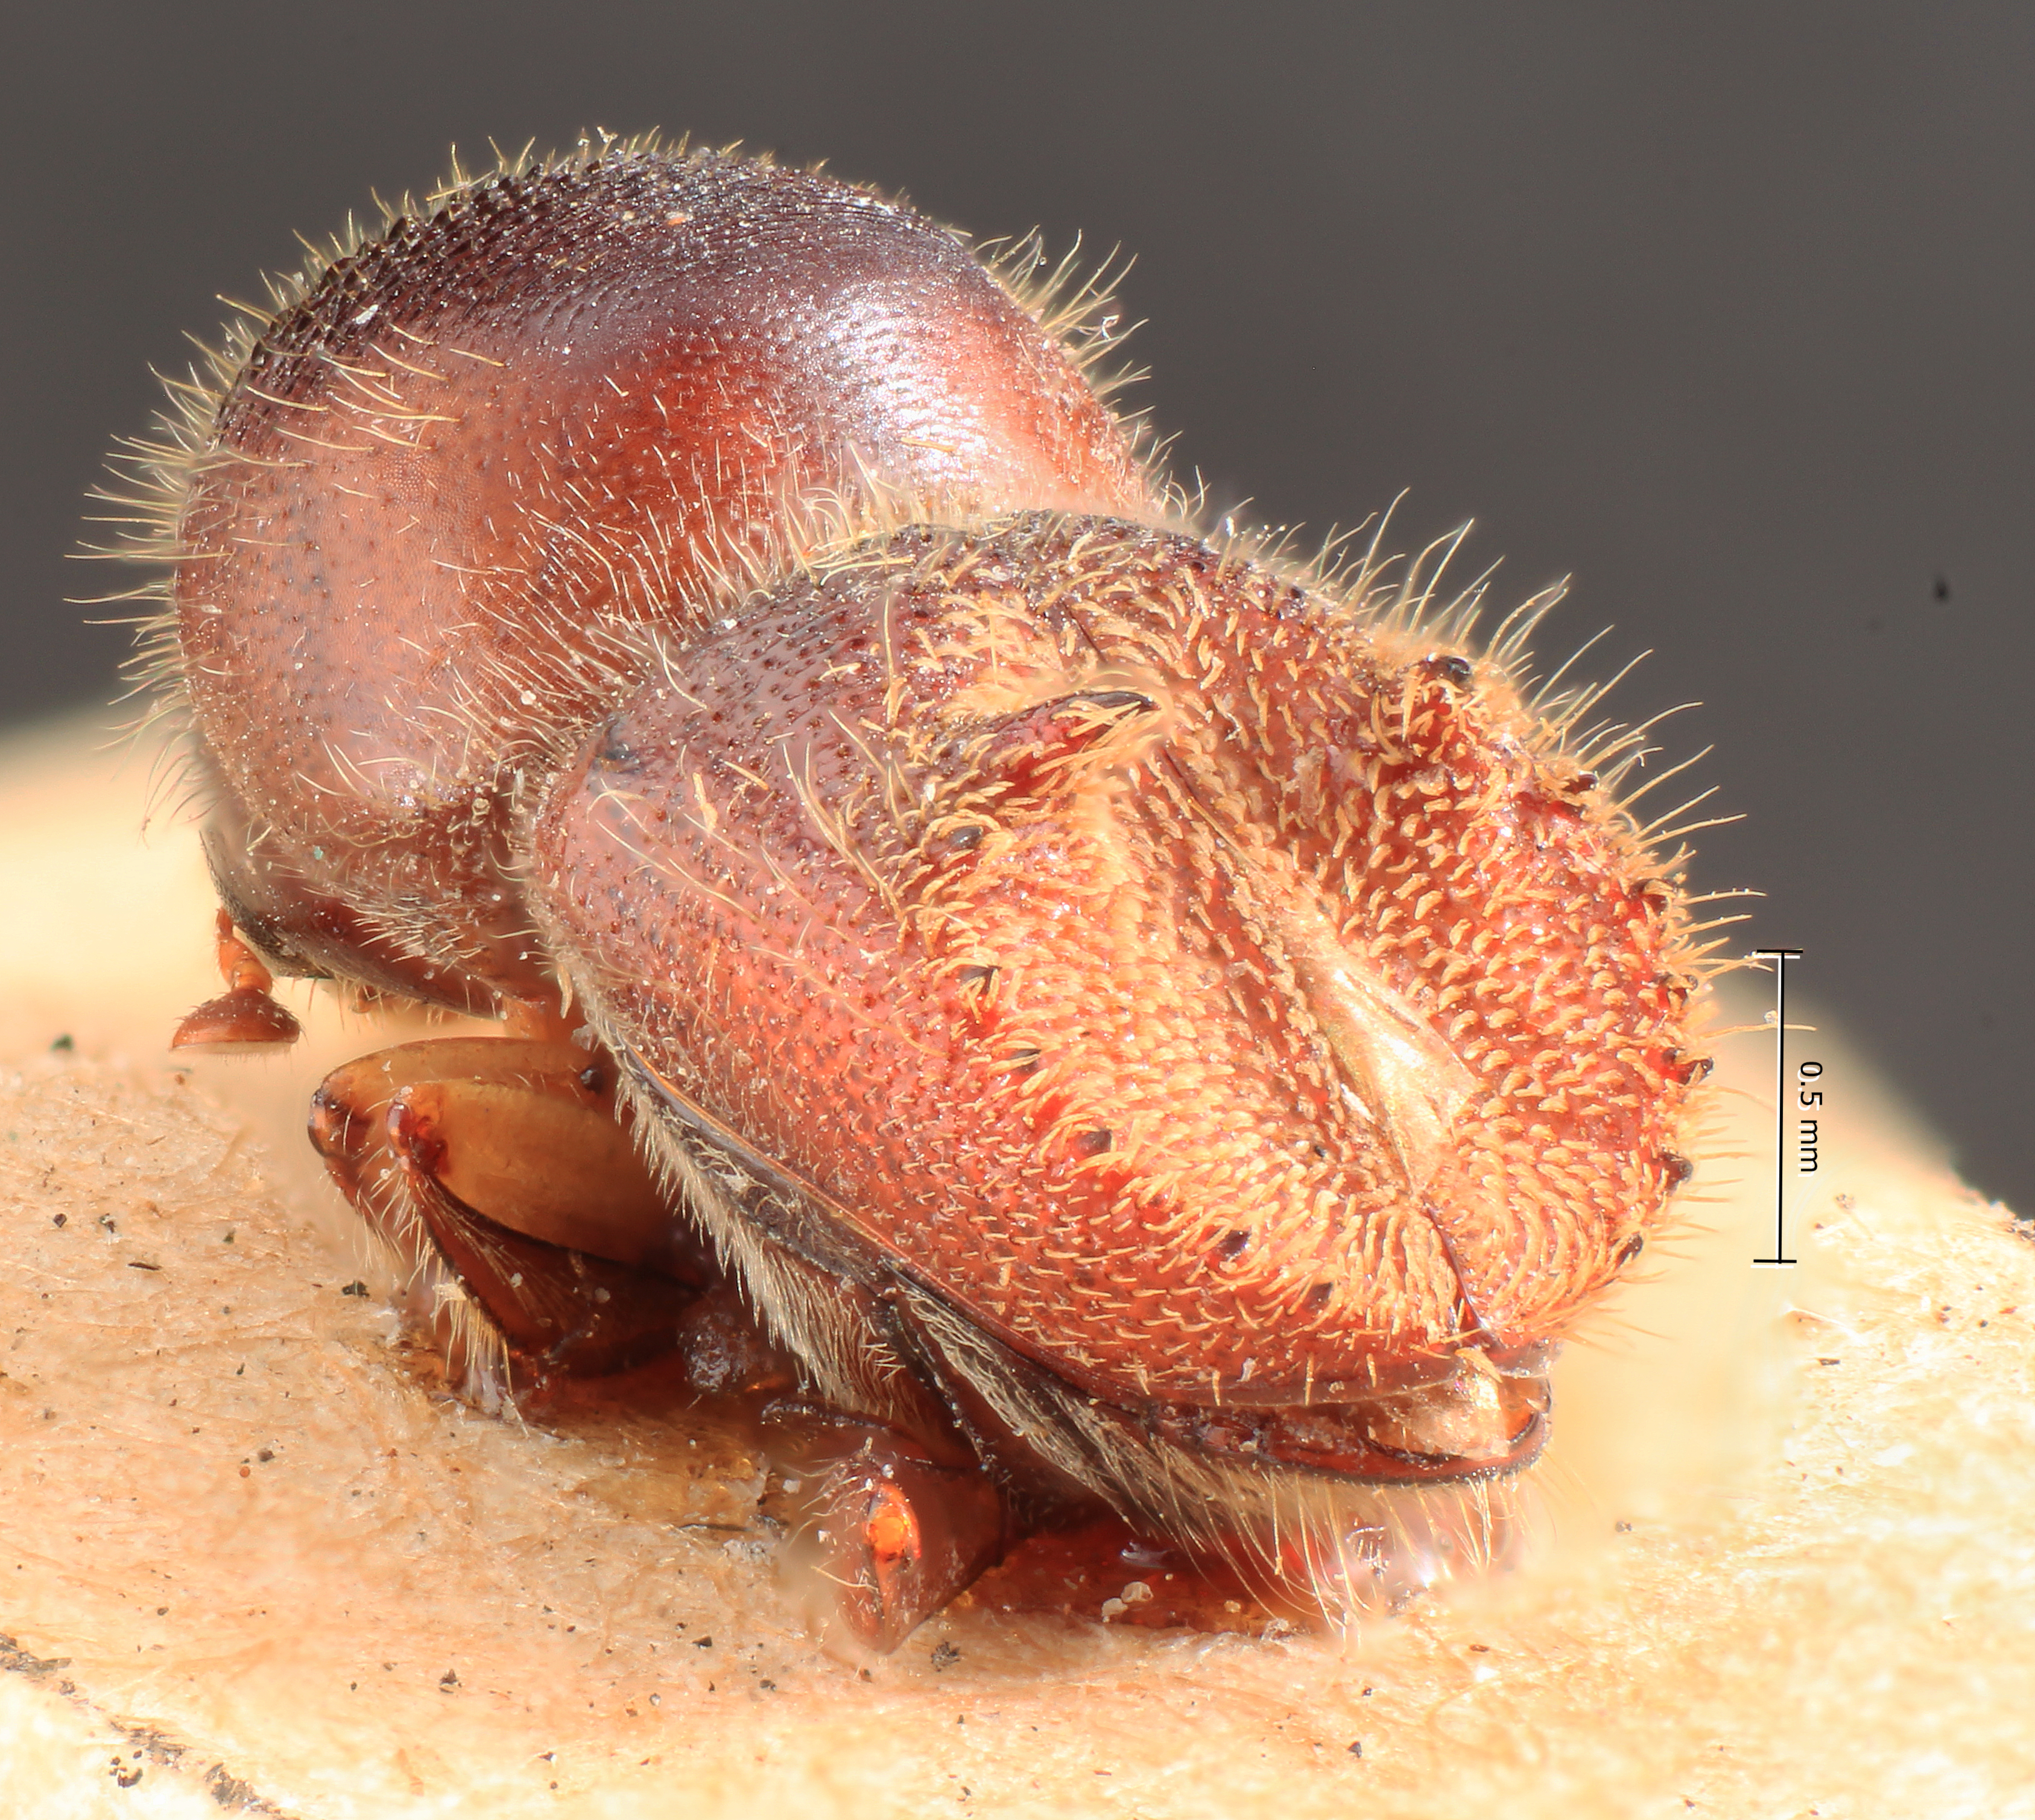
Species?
Xyleborus squamulosus
